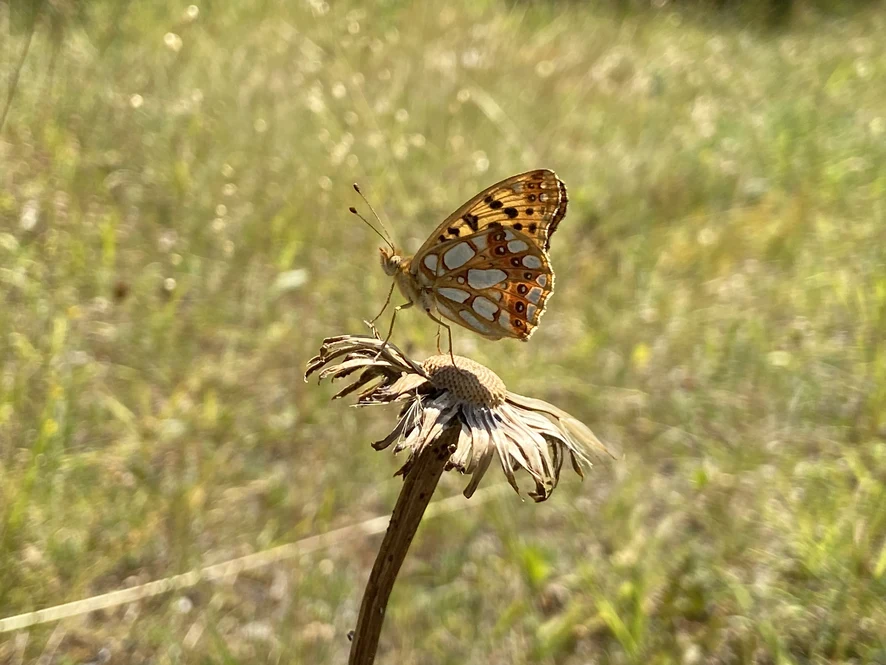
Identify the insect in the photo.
Issoria lathonia
